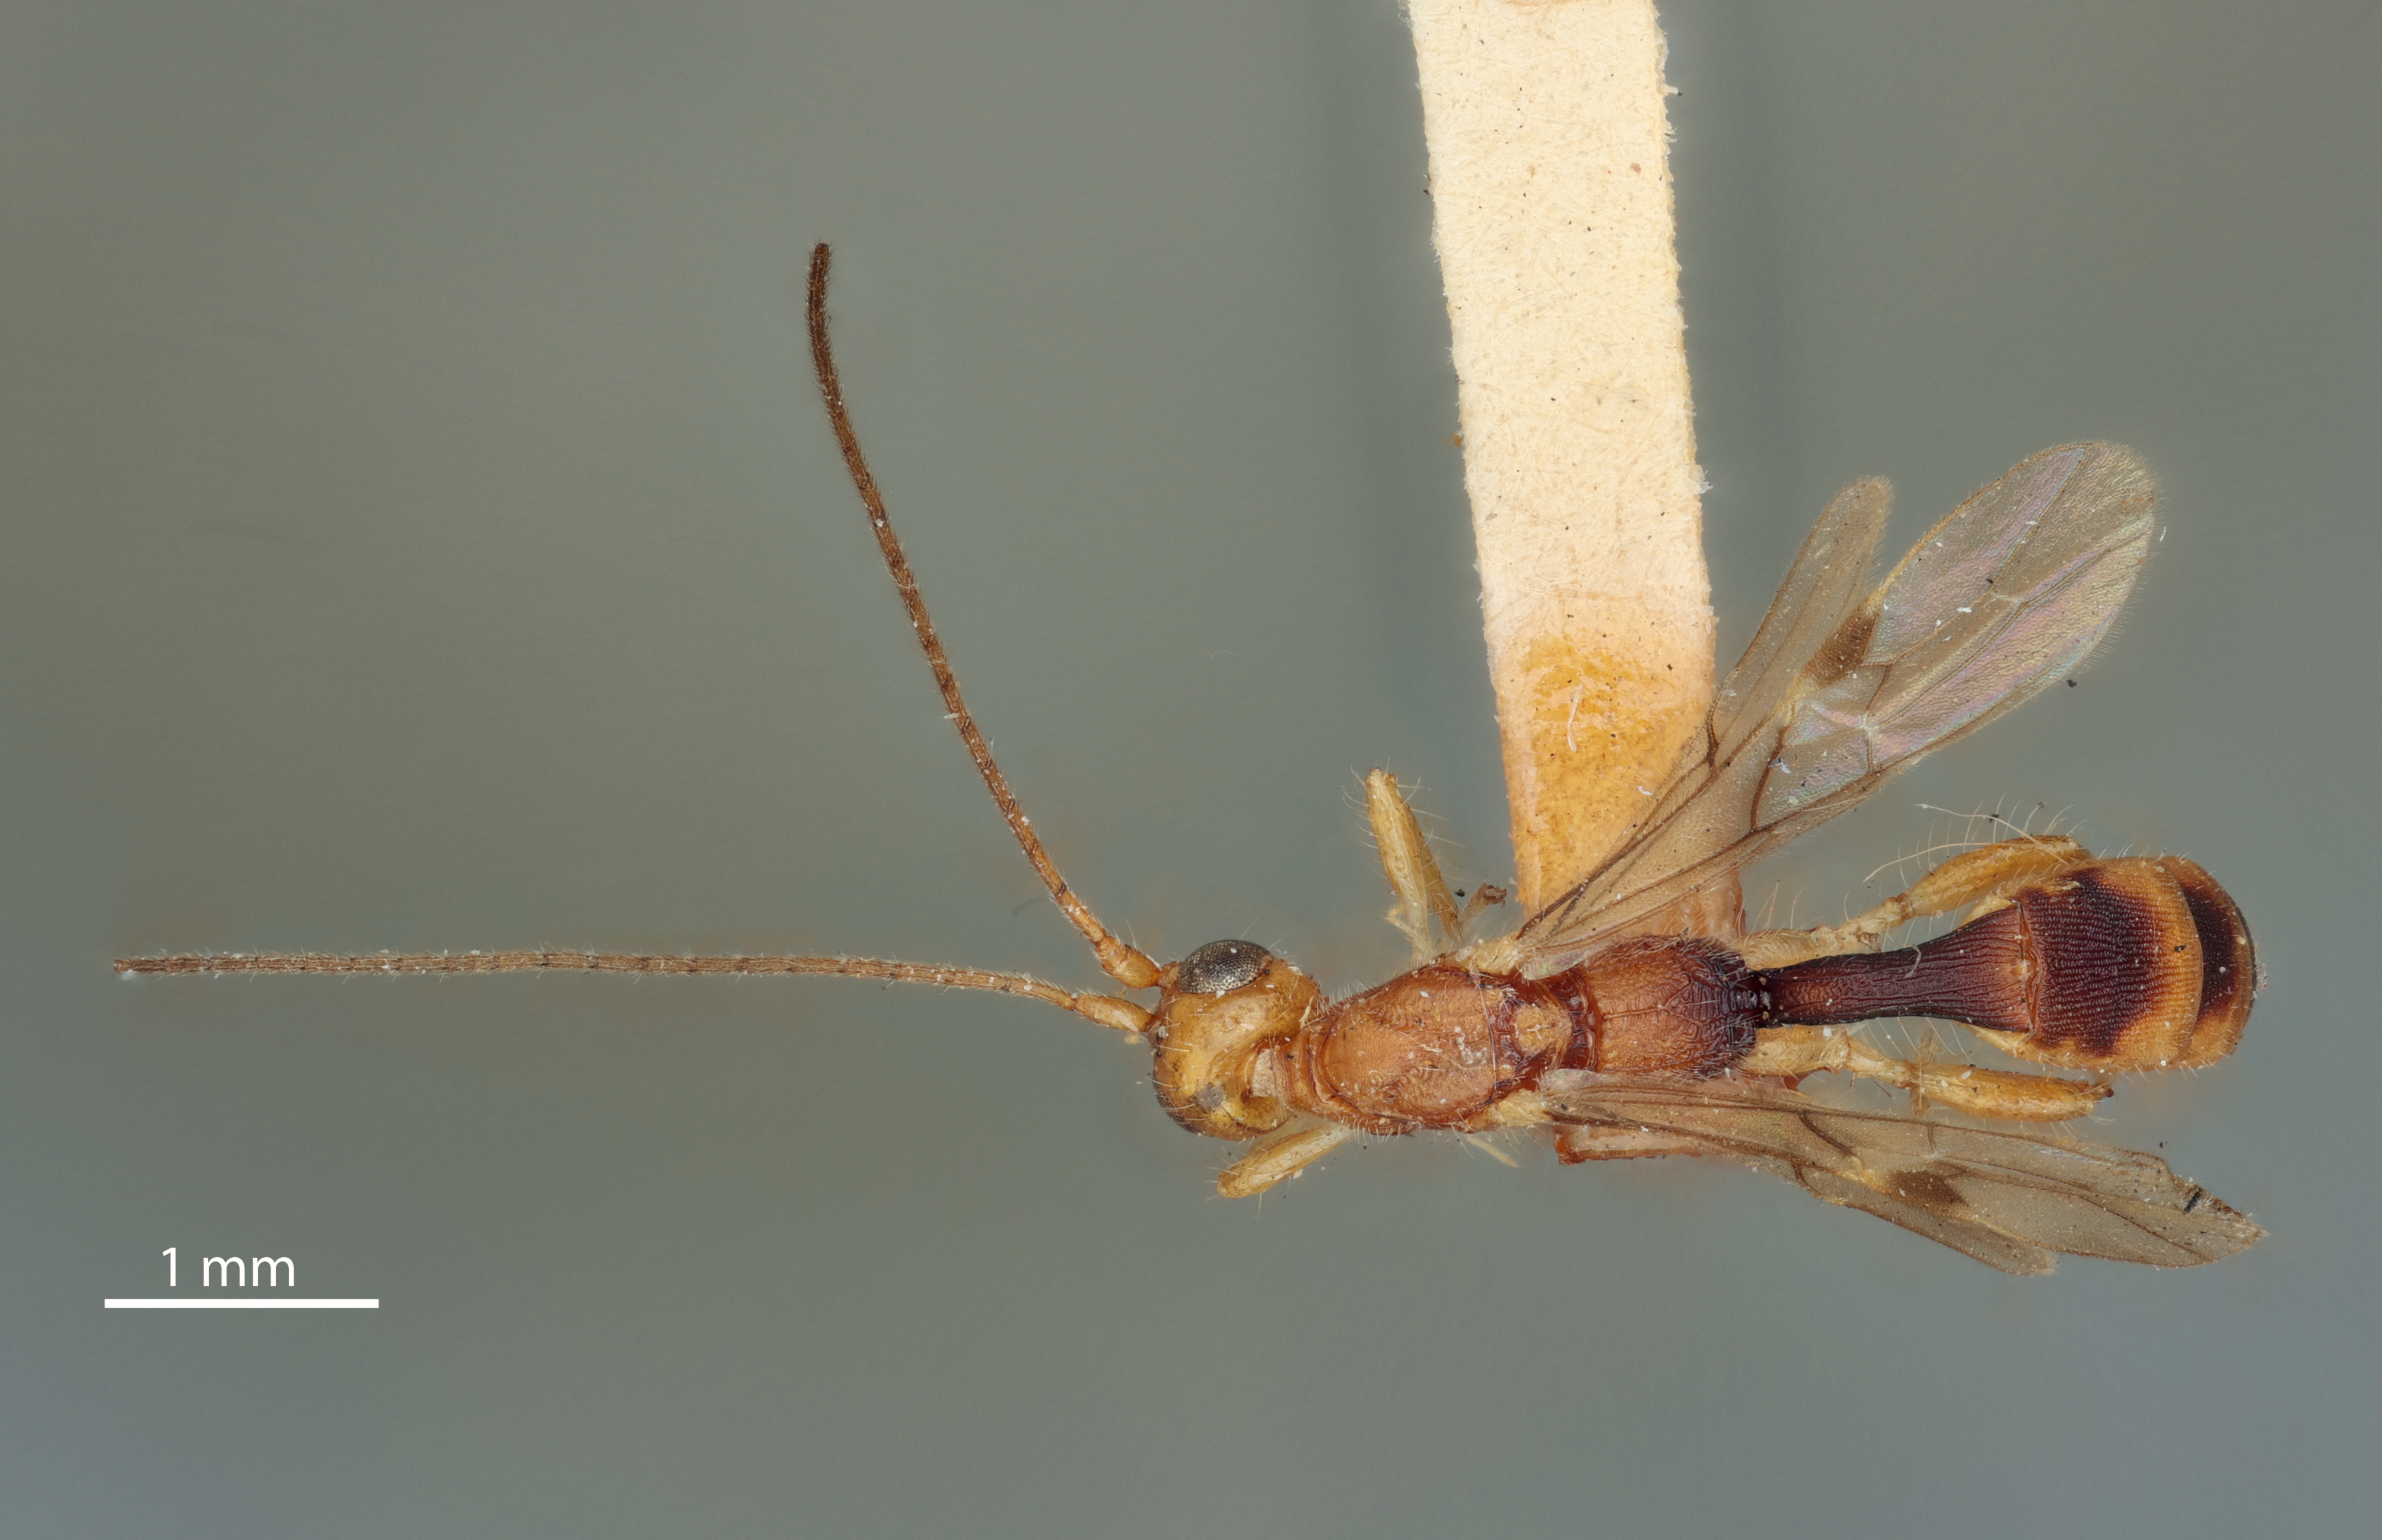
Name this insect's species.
Spathius seriphus
